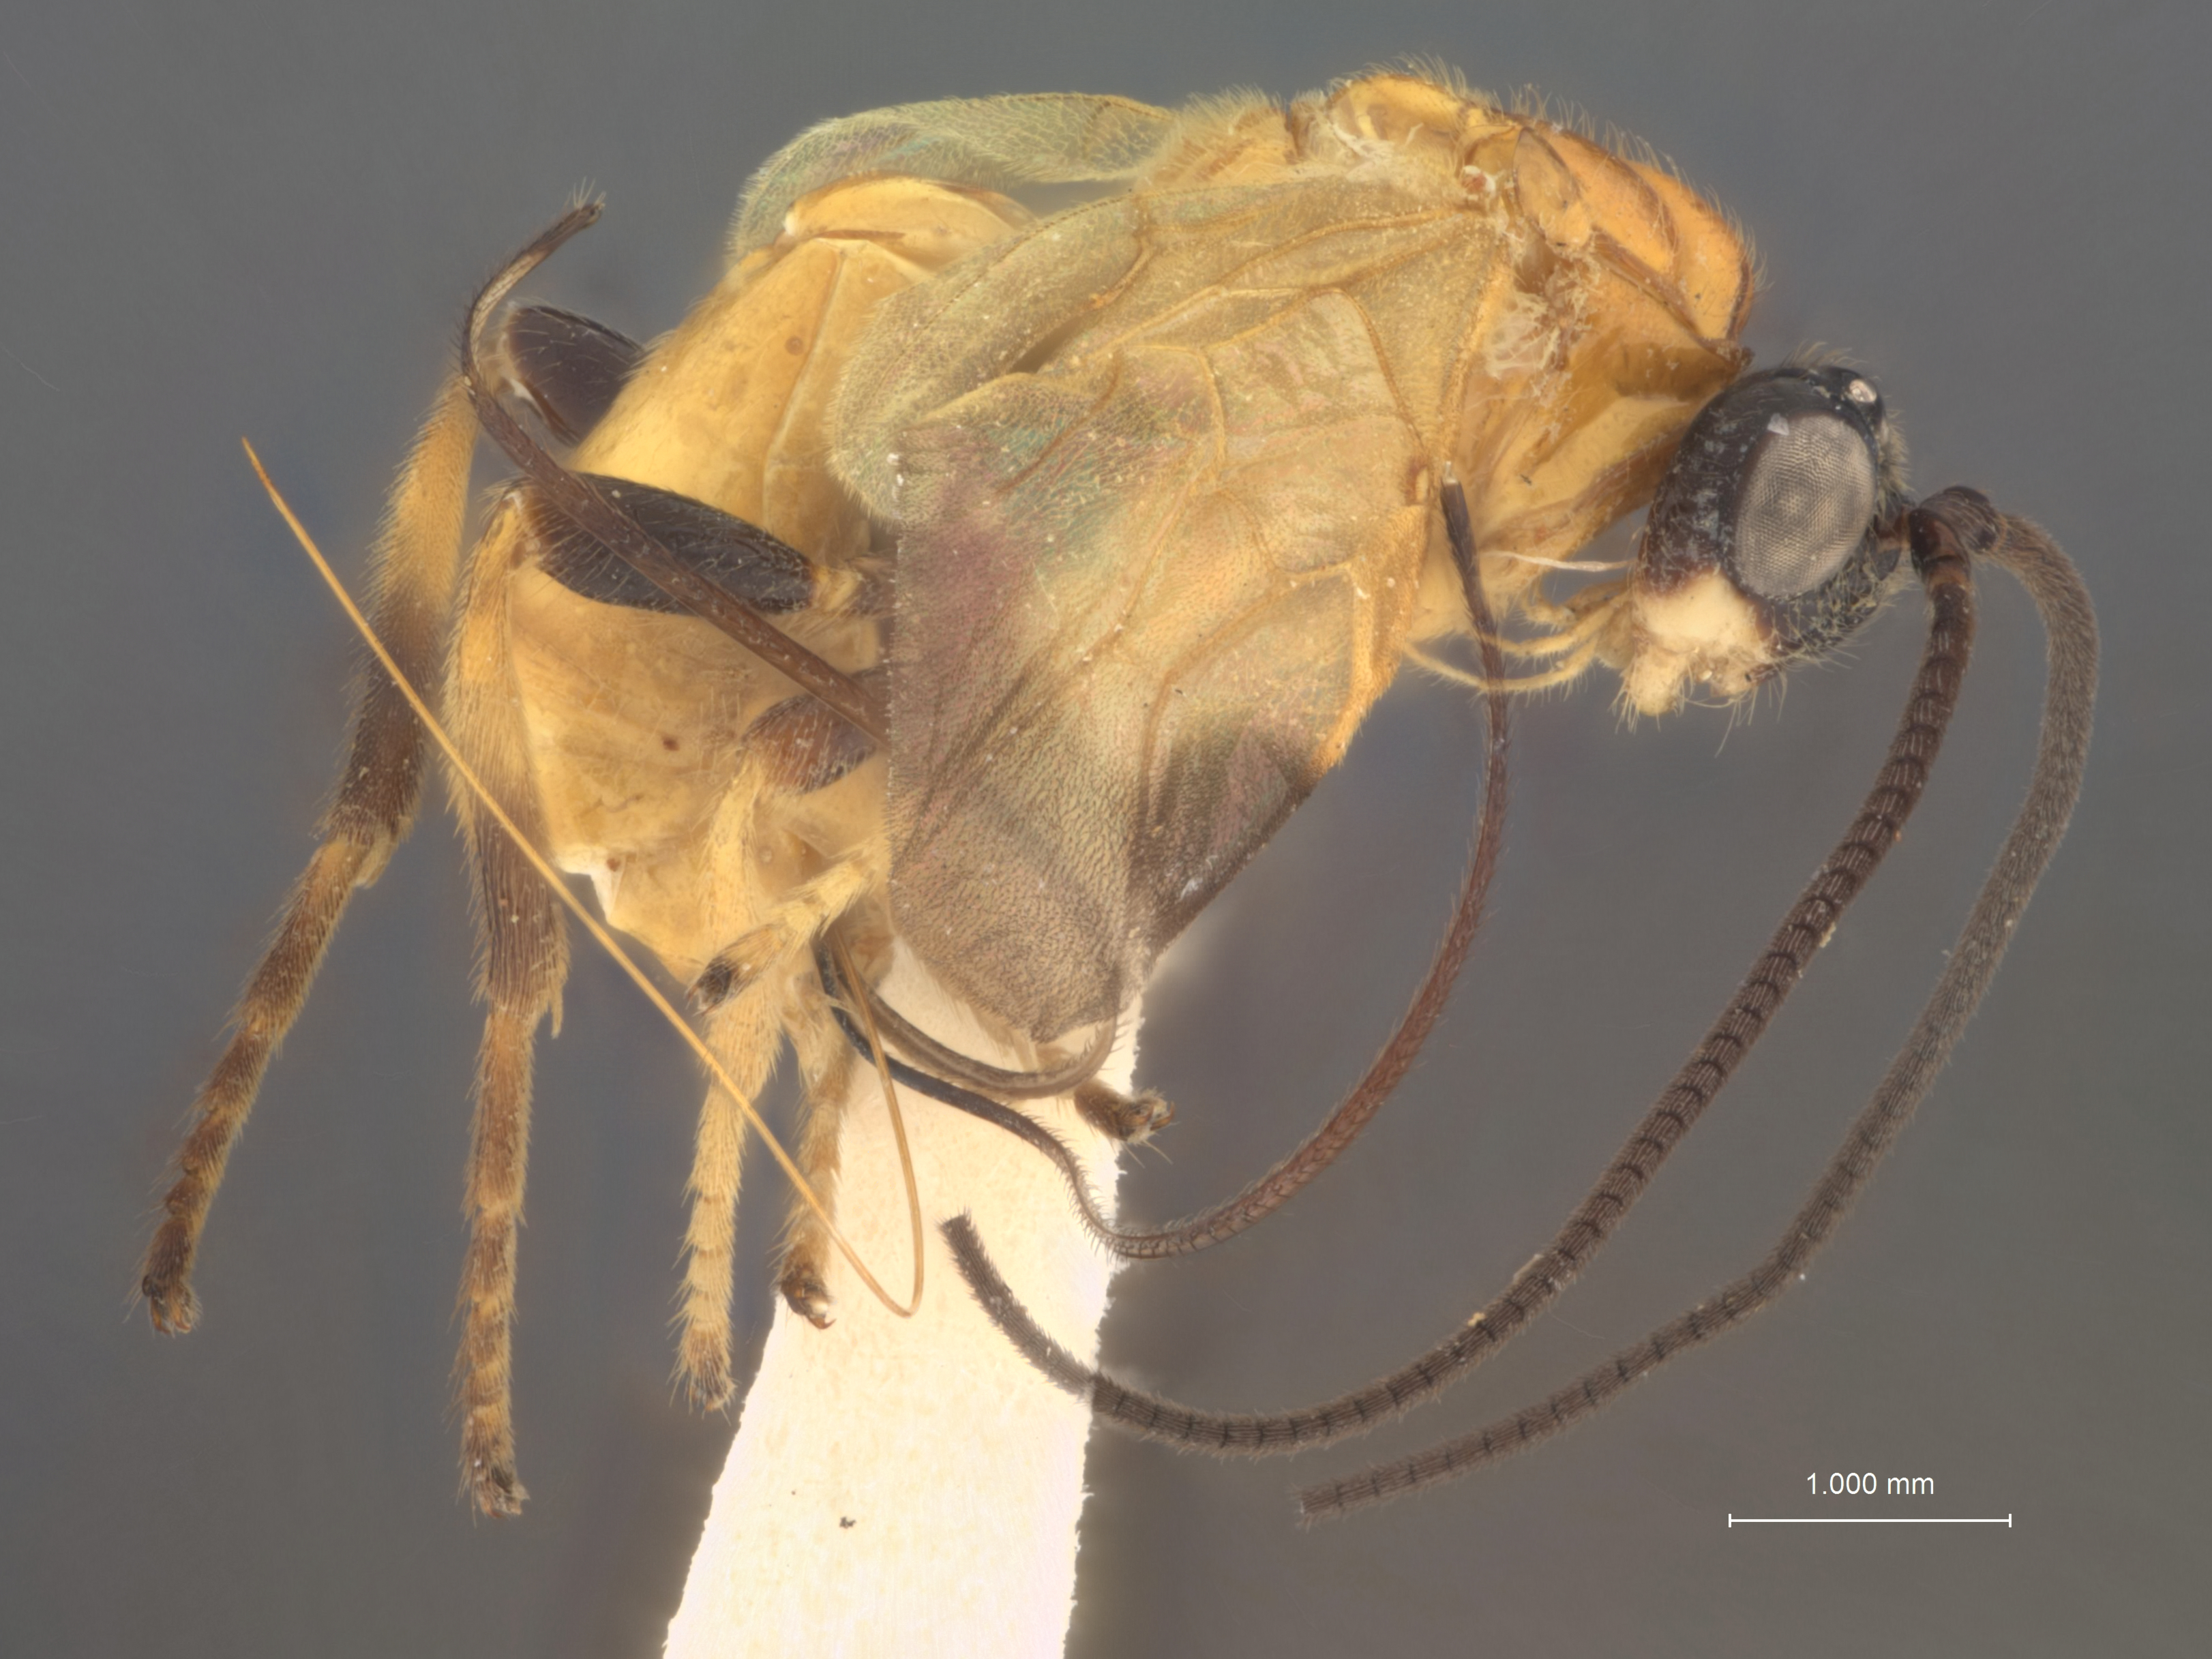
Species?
Opius zeteki
